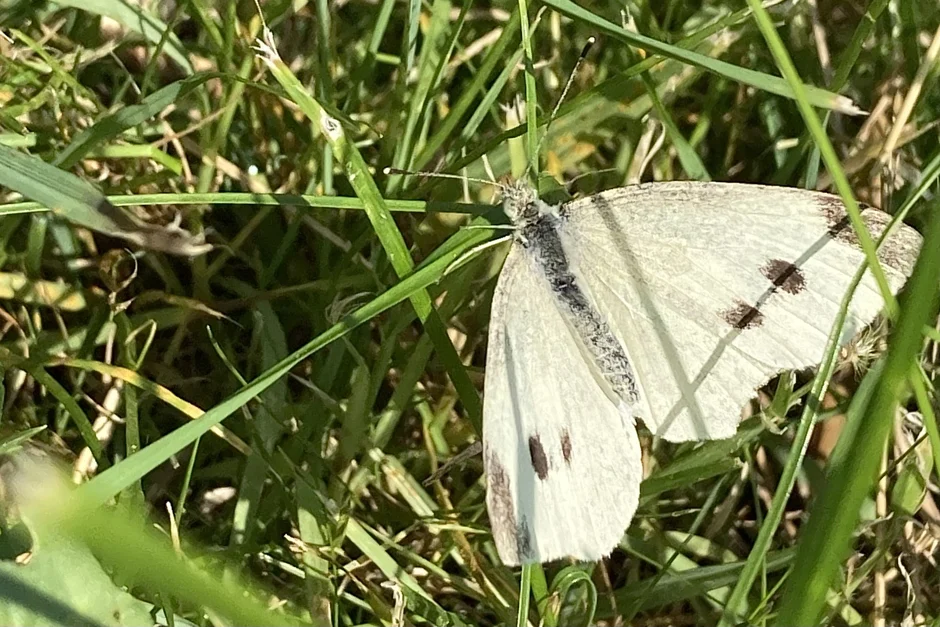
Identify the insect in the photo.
Pieris rapae
